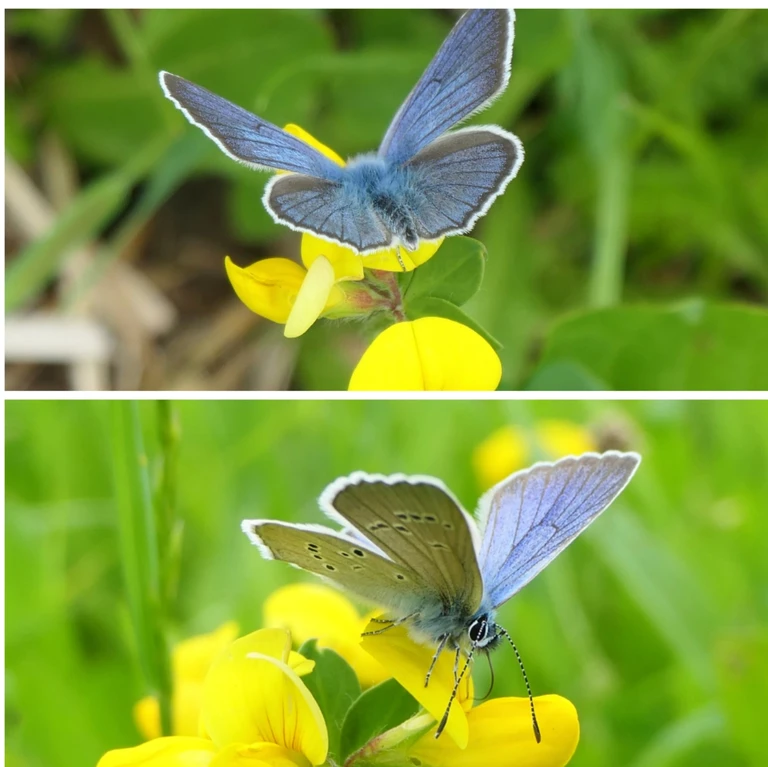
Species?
Cyaniris semiargus
